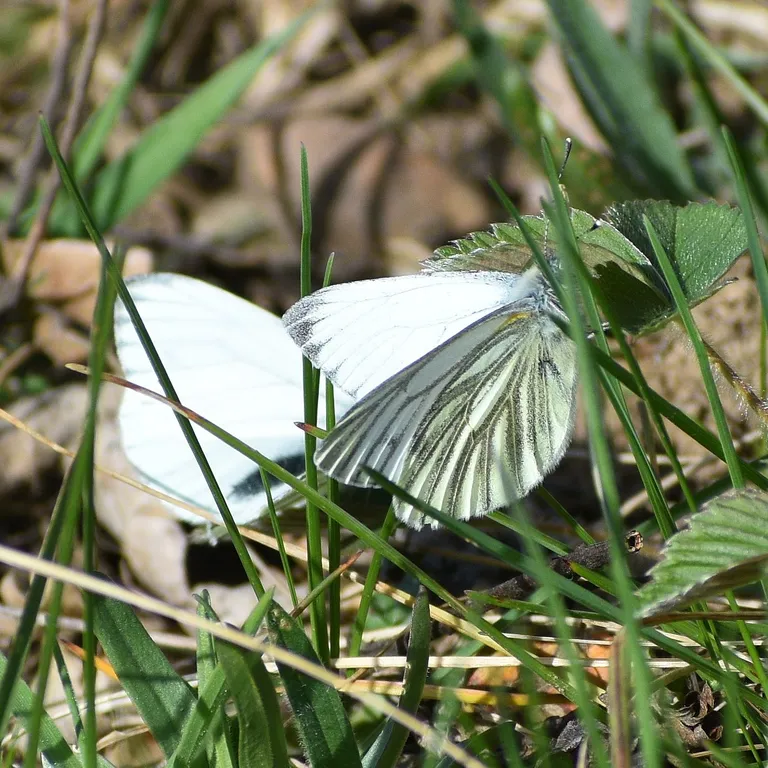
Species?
Pieris napi
